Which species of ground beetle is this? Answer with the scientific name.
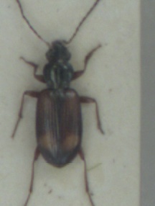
Bembidion saxatile
